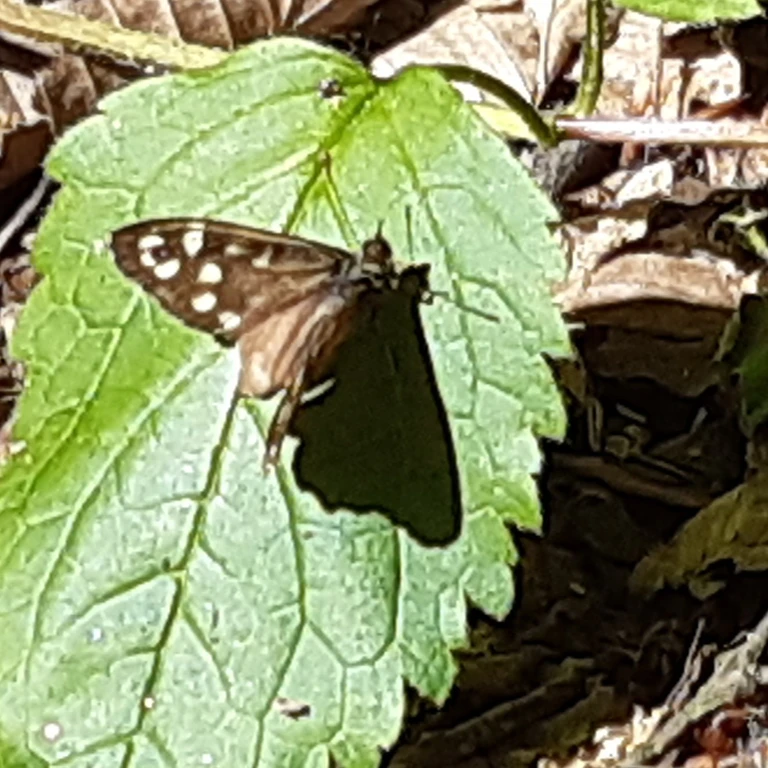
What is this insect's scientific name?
Pararge aegeria
